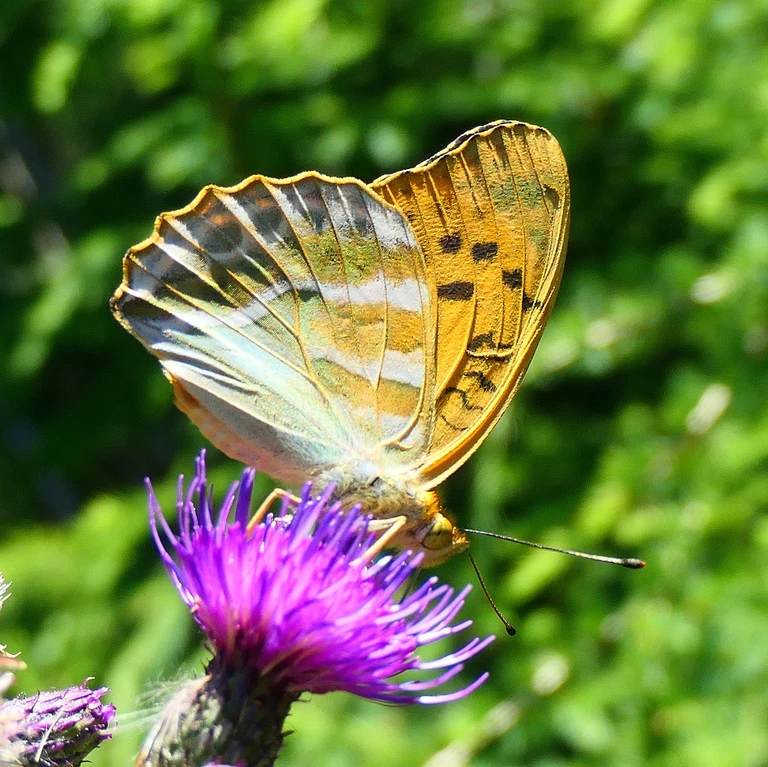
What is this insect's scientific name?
Argynnis paphia
